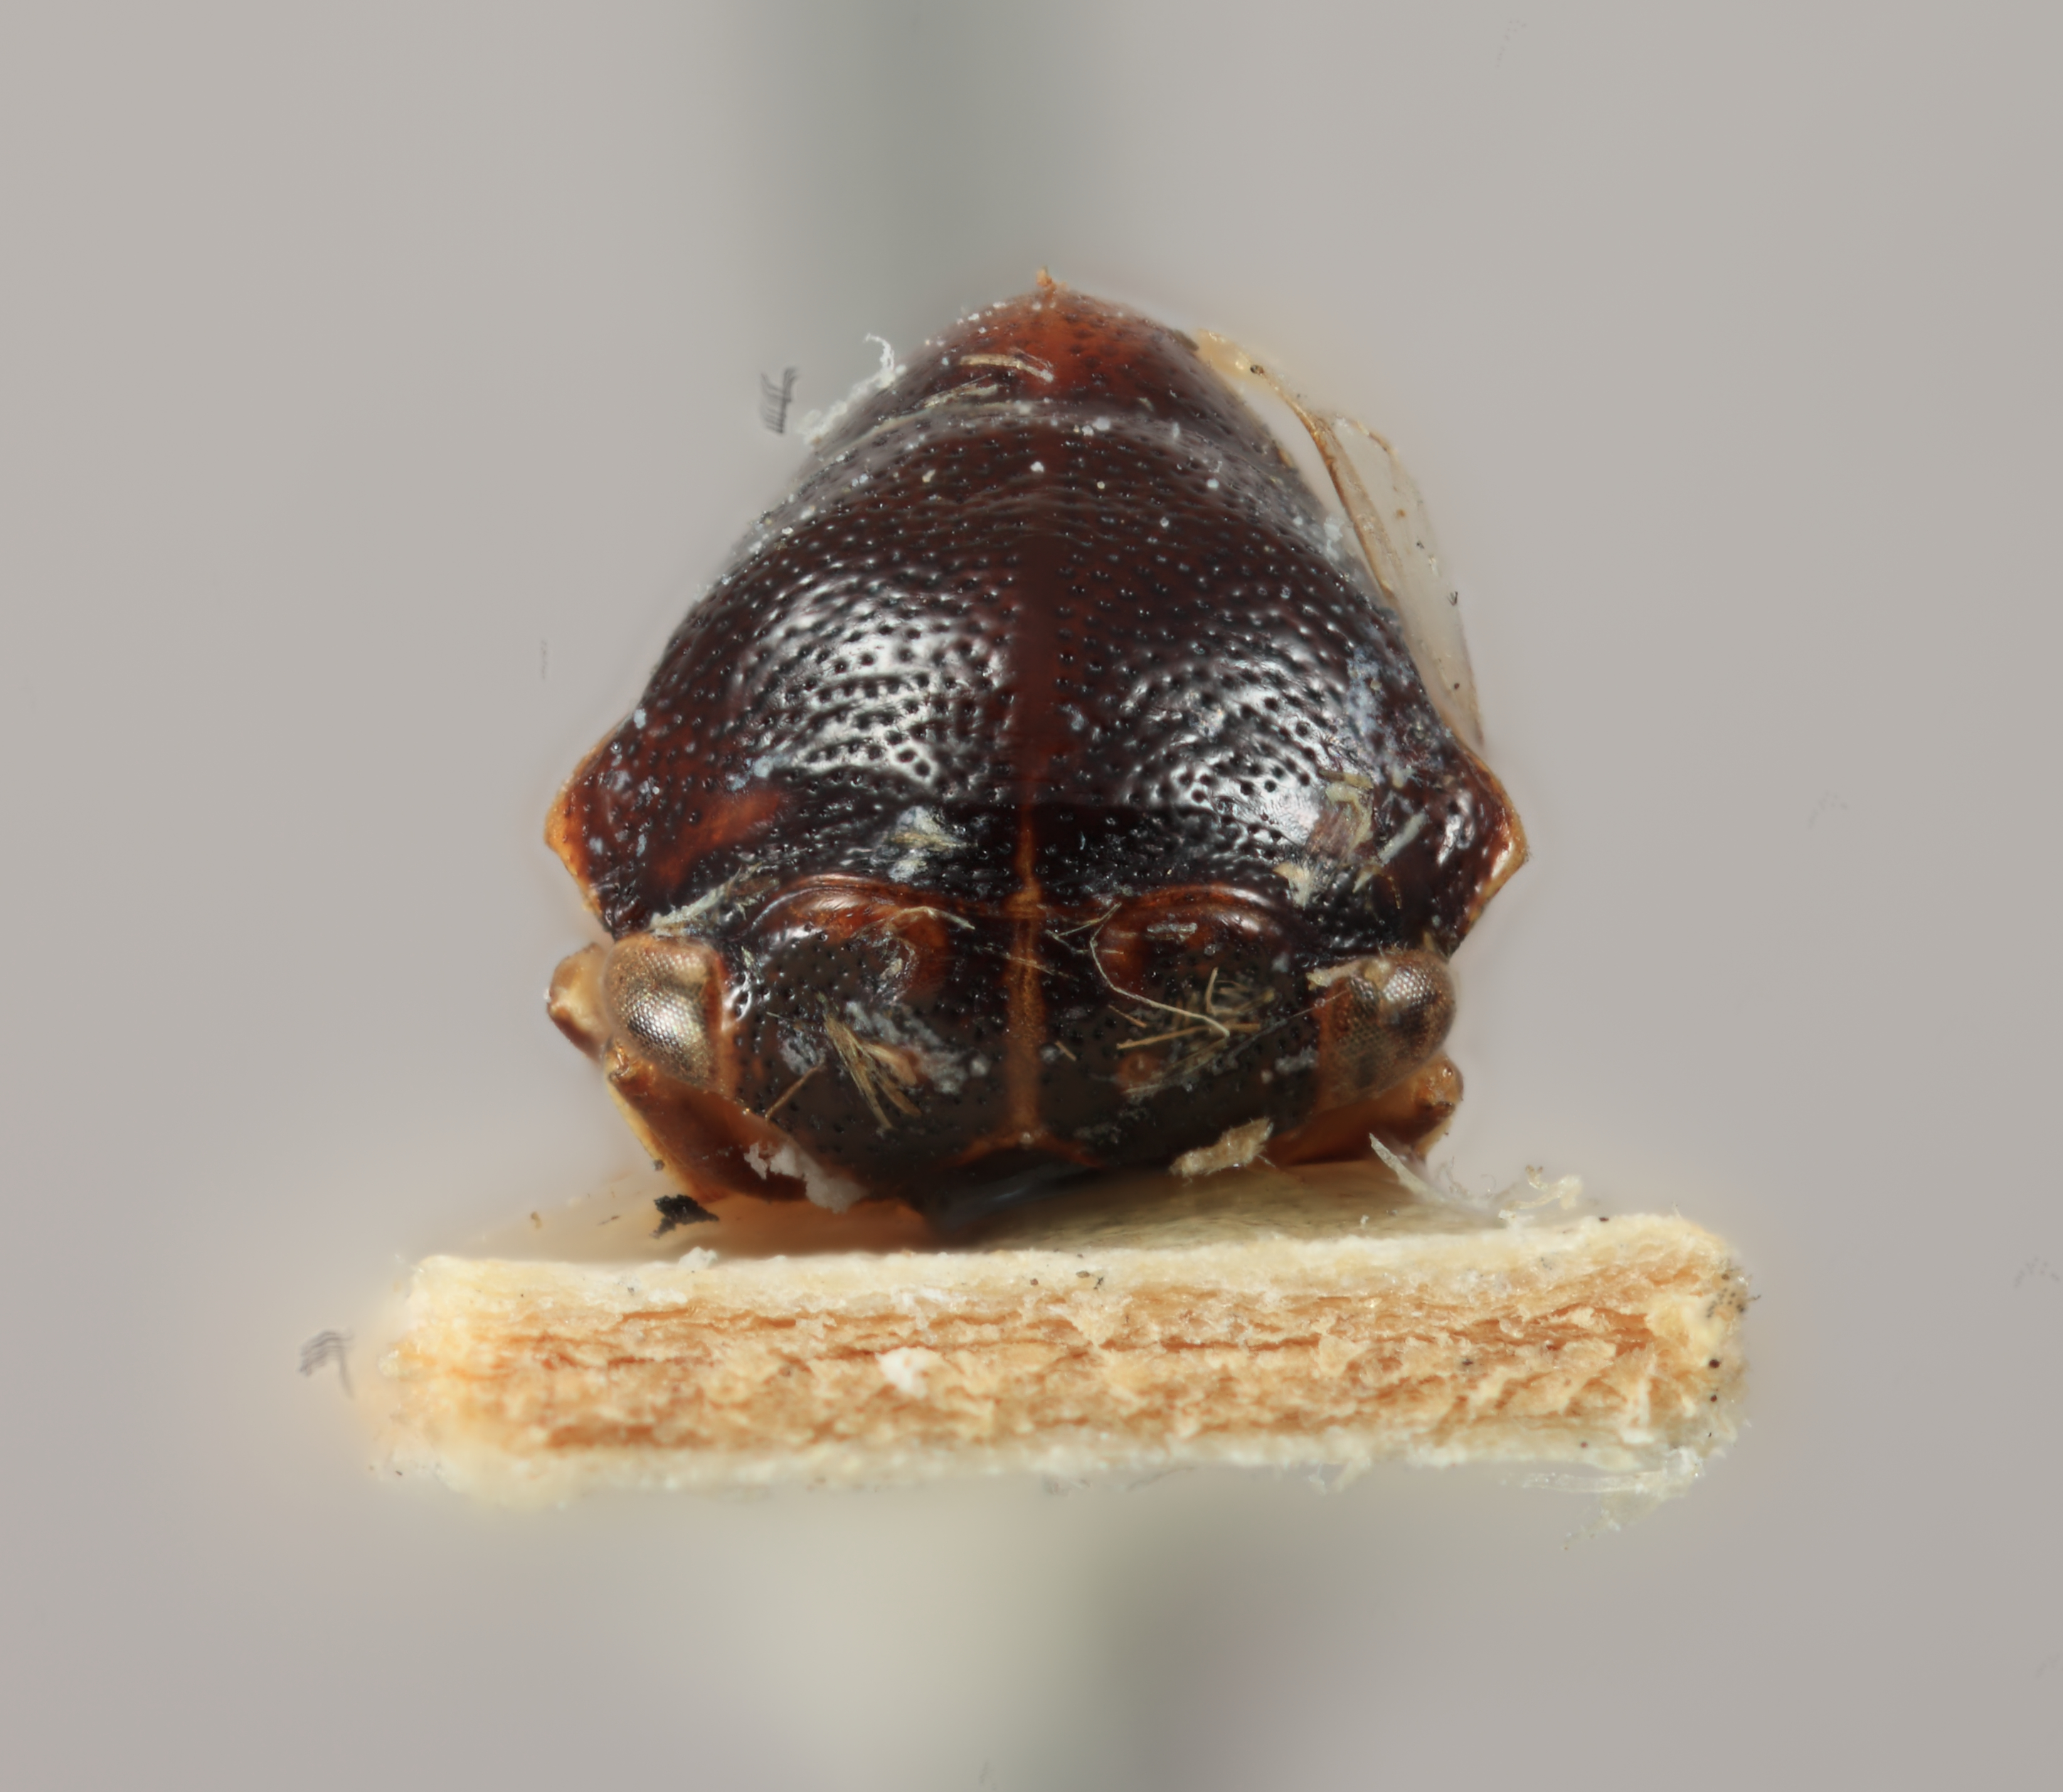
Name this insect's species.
Ophiderma fascipennis
